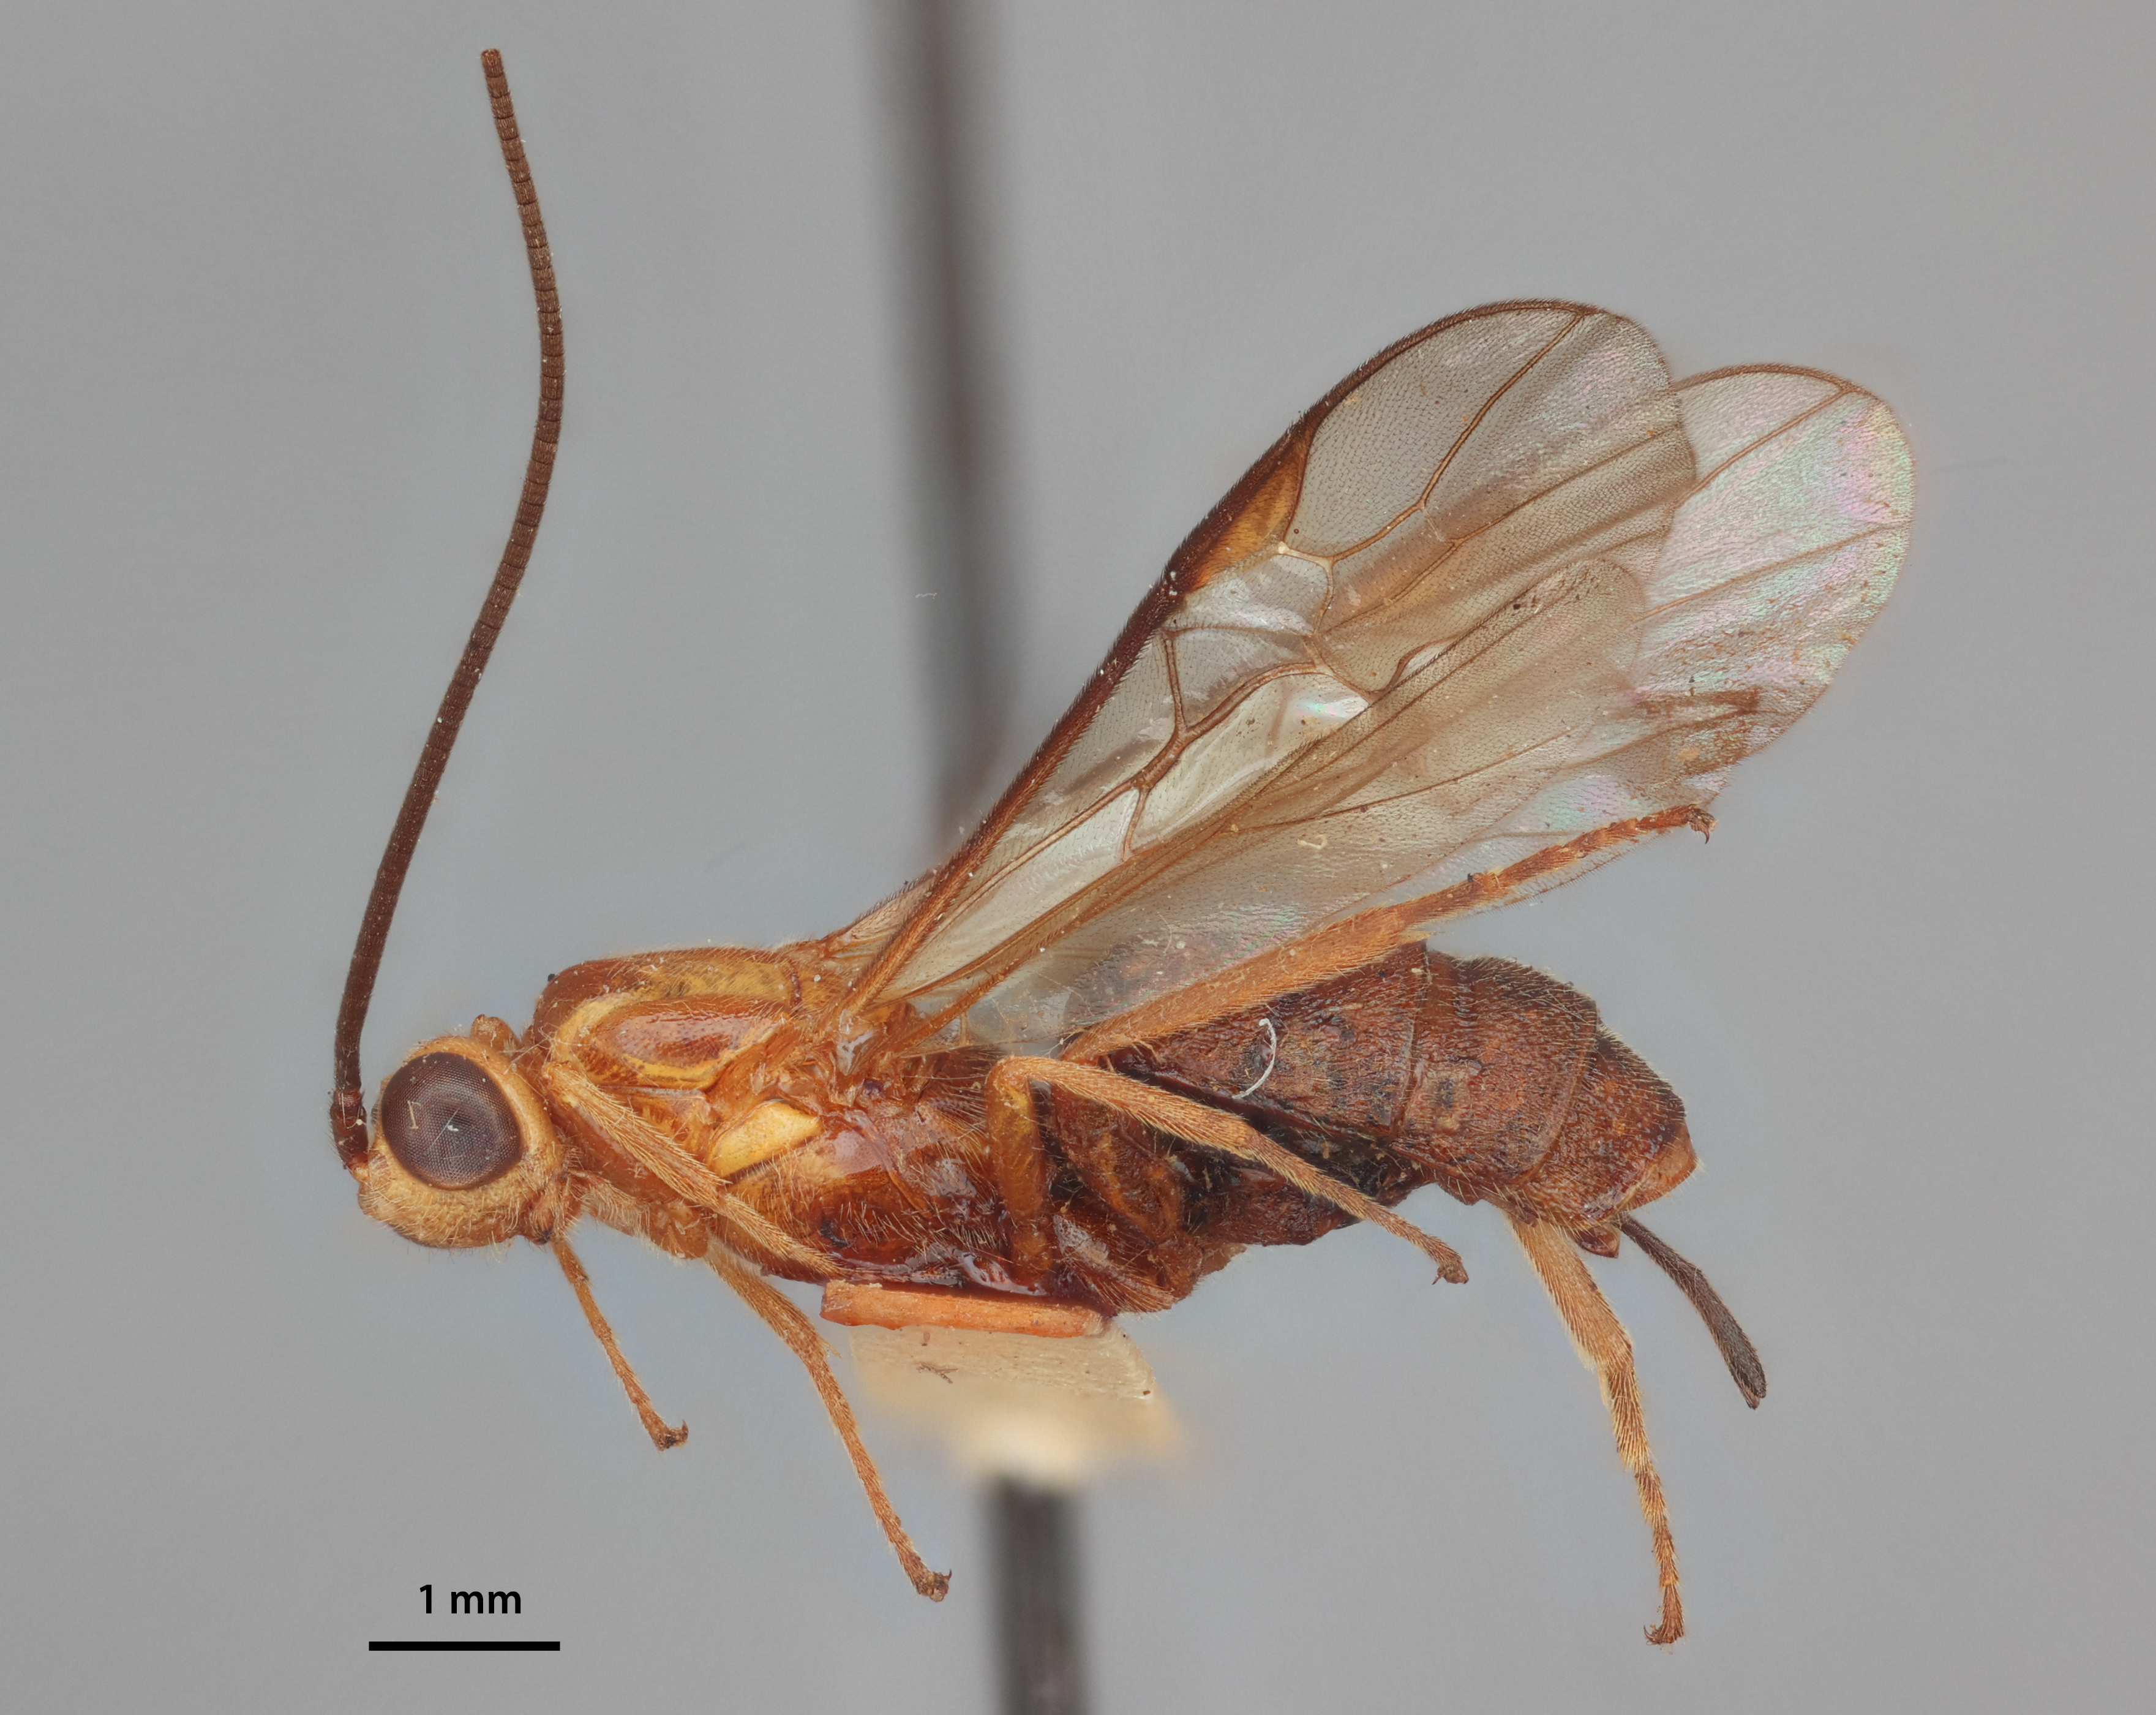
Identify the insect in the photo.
Aphrastobracon monothrix
